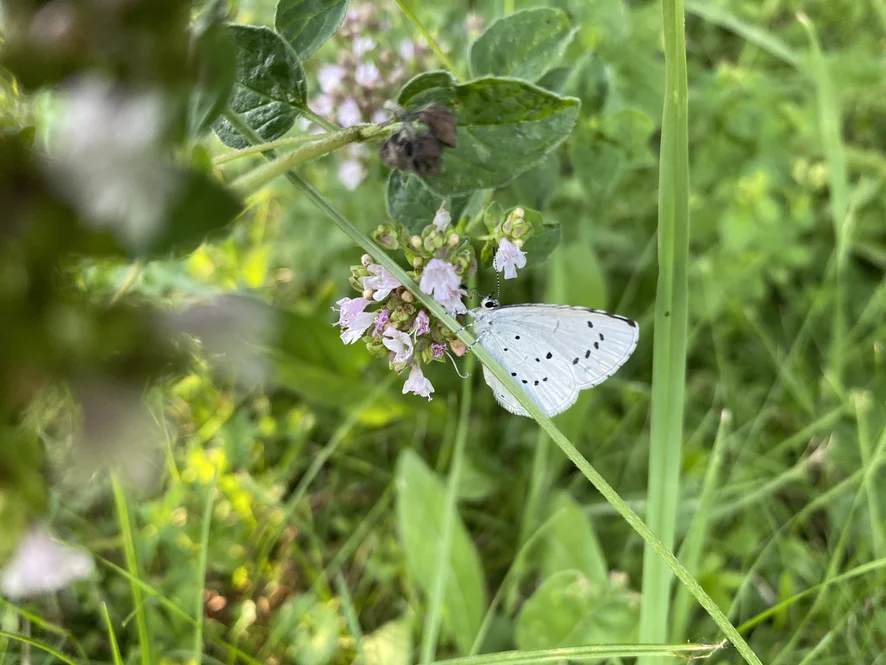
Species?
Celastrina argiolus
